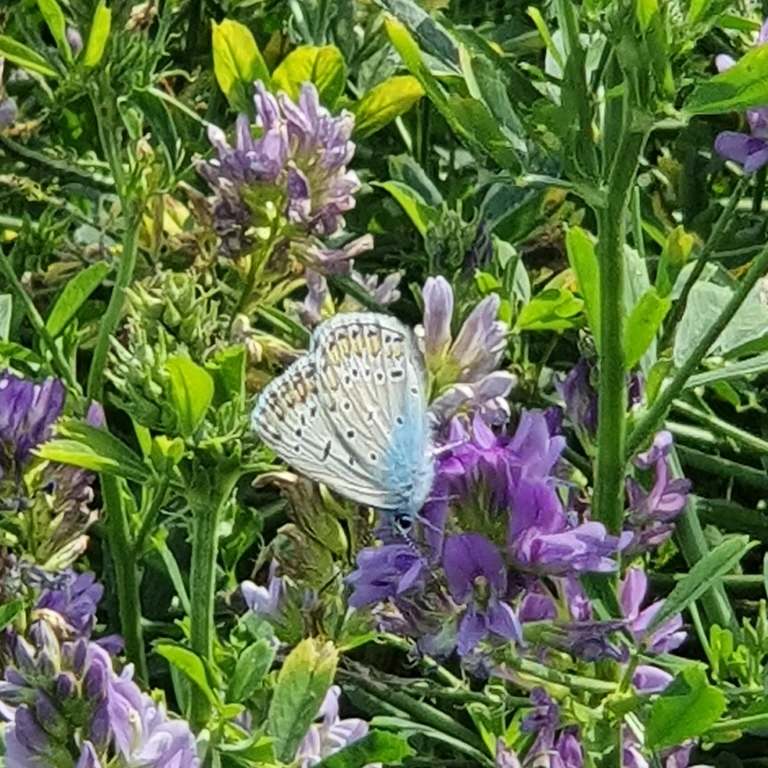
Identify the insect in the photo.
Polyommatus icarus
